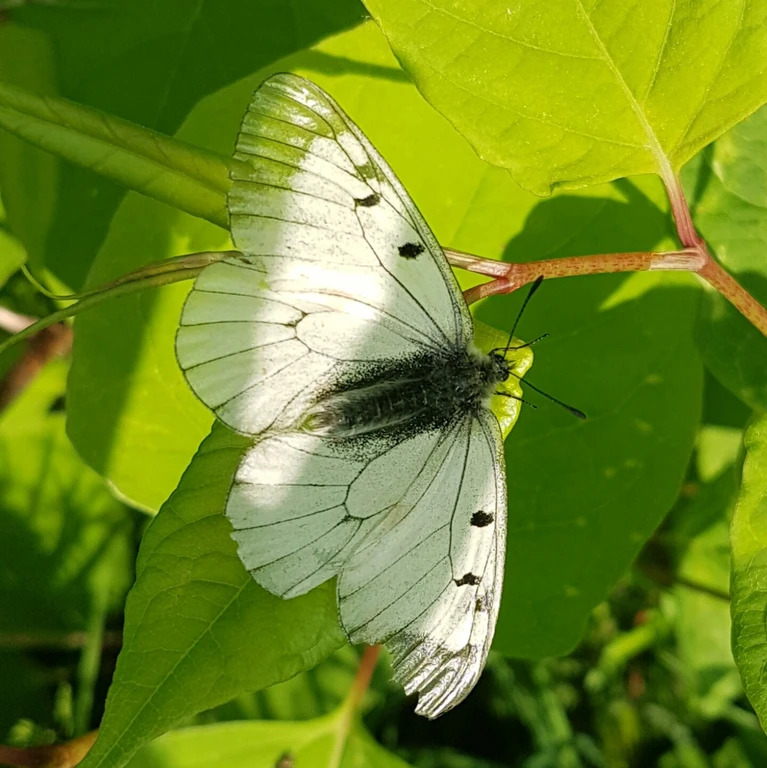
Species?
Parnassius mnemosyne
